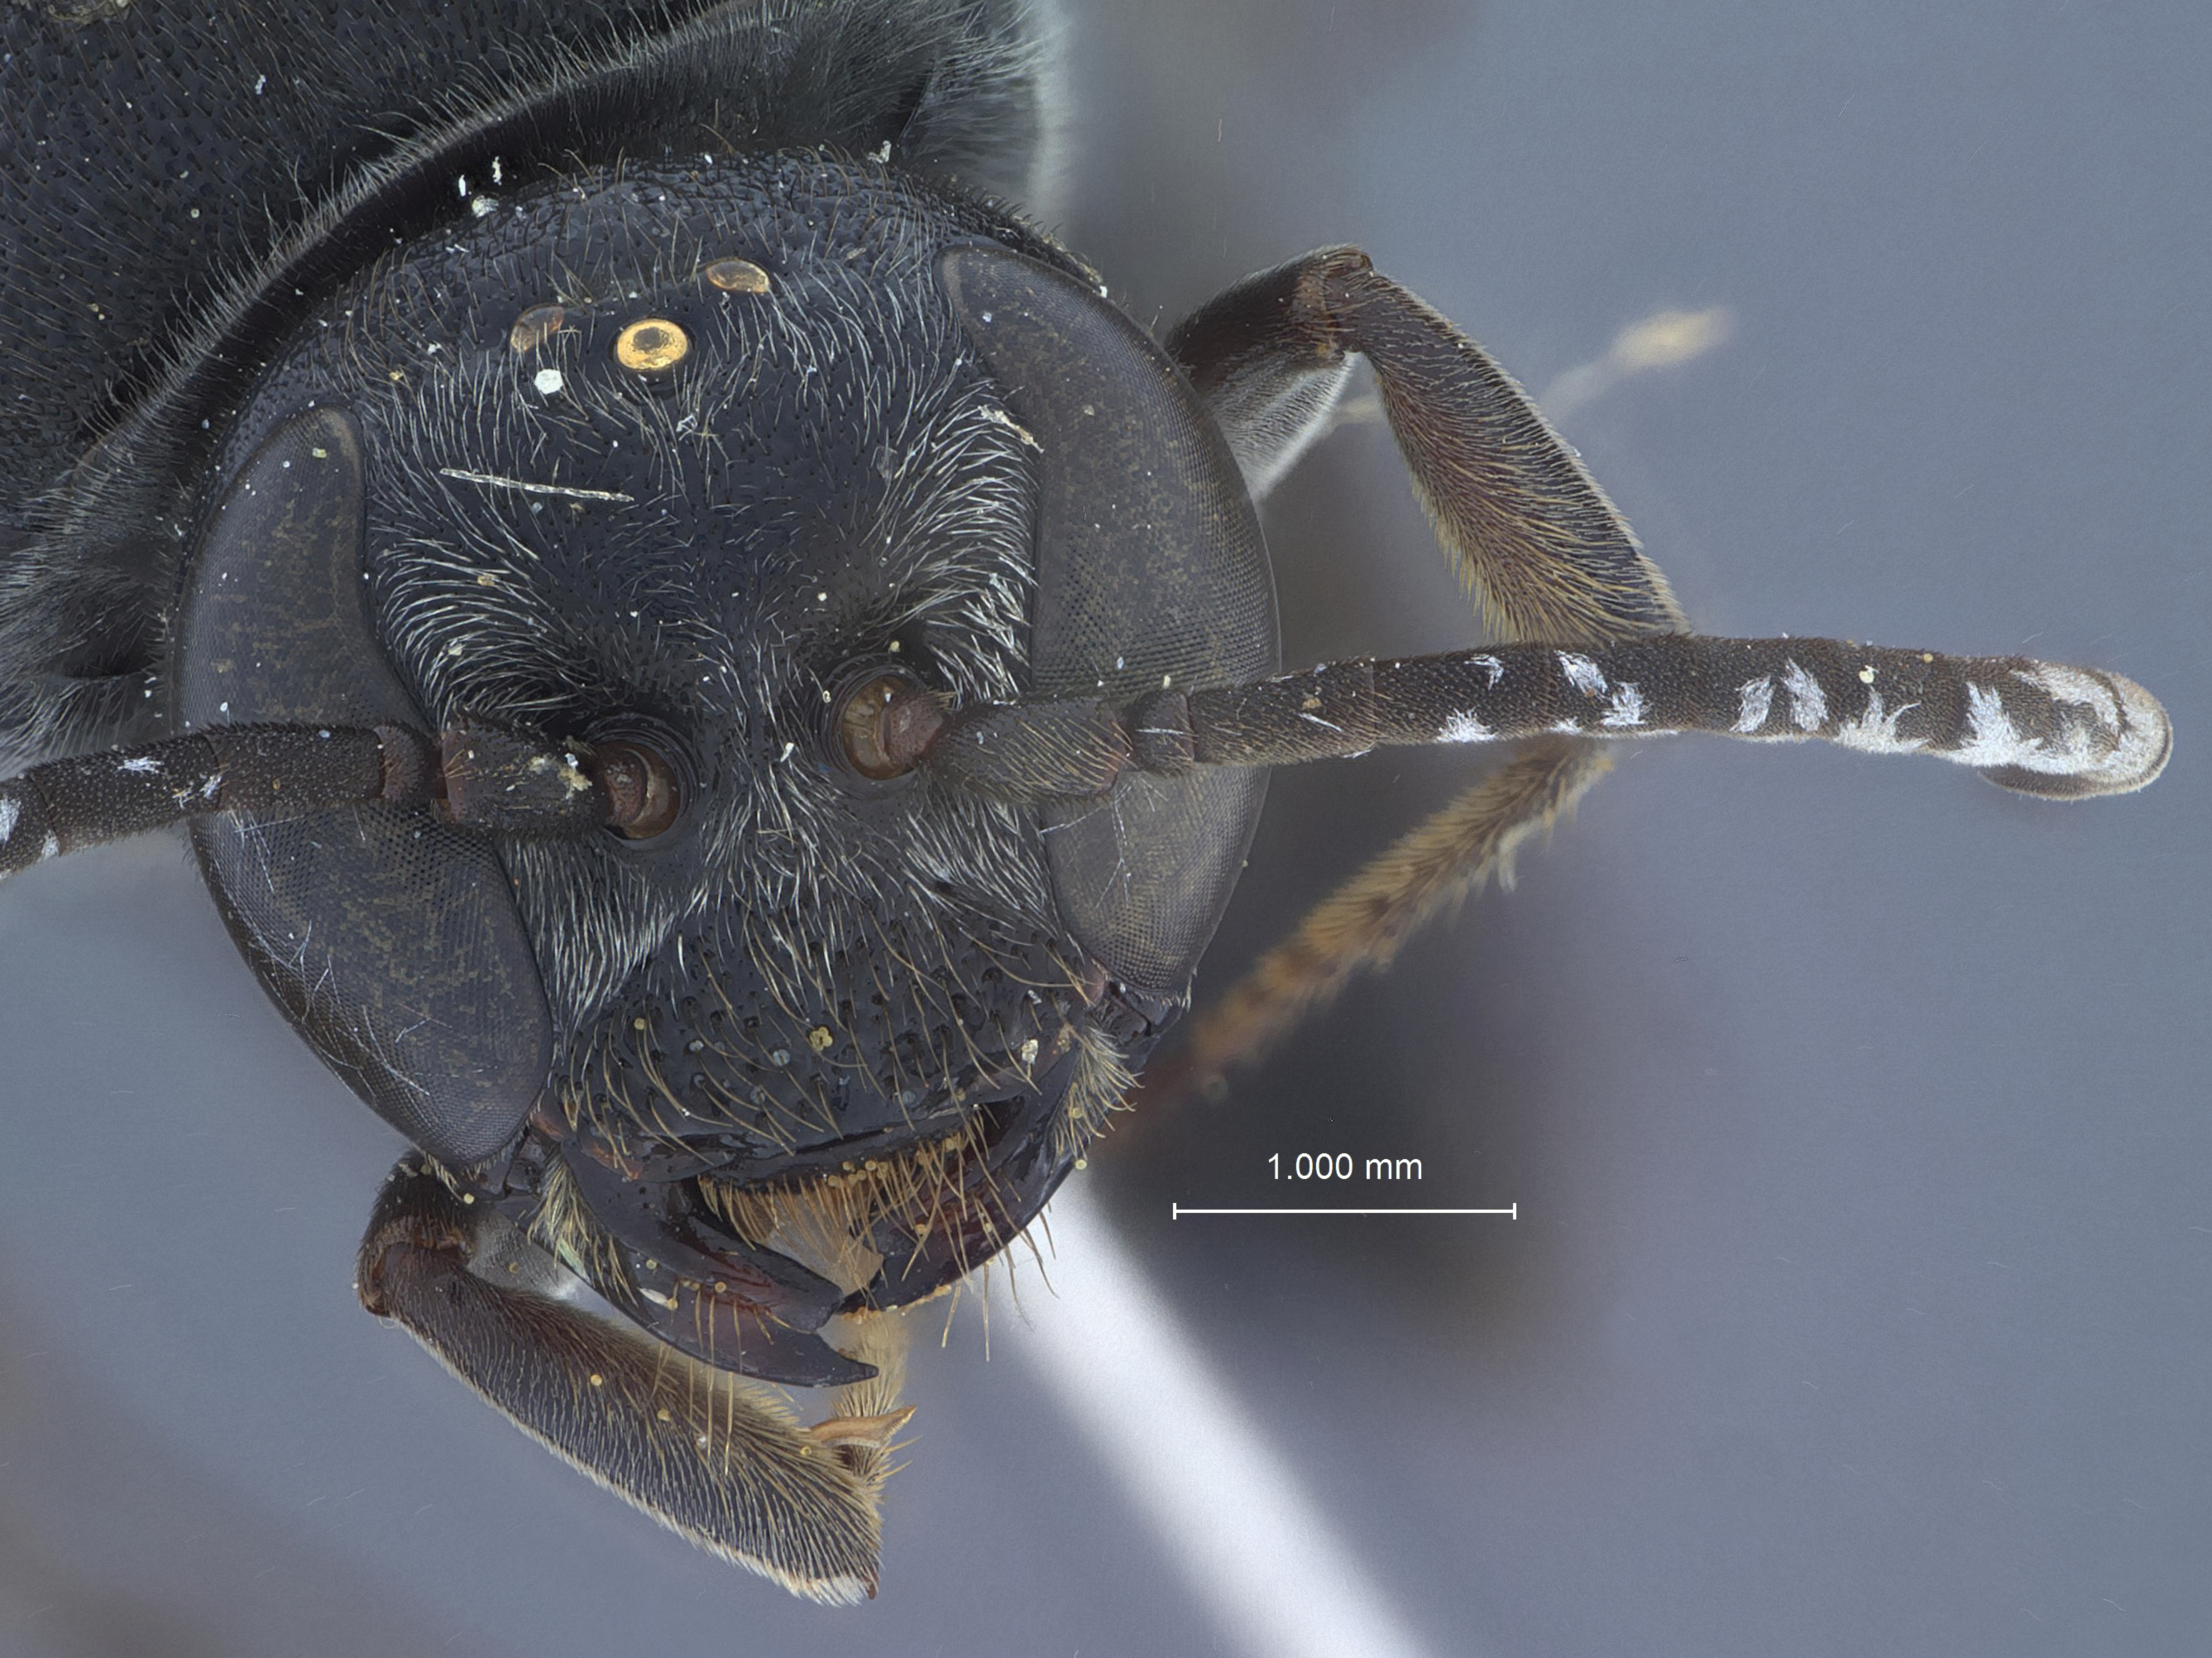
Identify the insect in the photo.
Argogorytes fuliginosus
